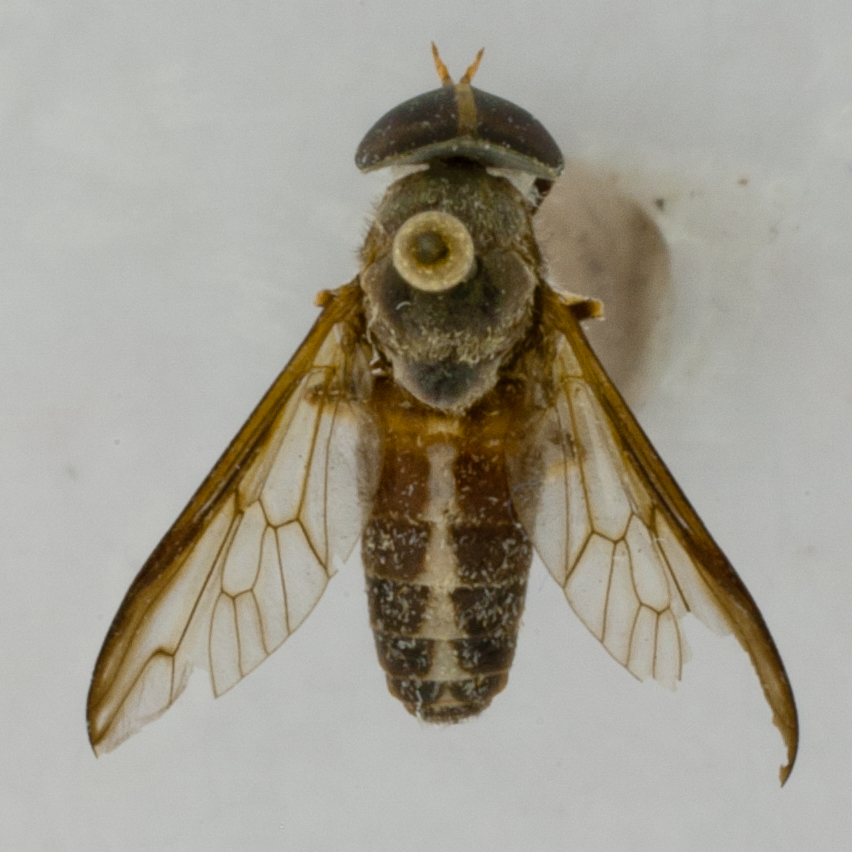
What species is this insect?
Cydistomyia tibialis
